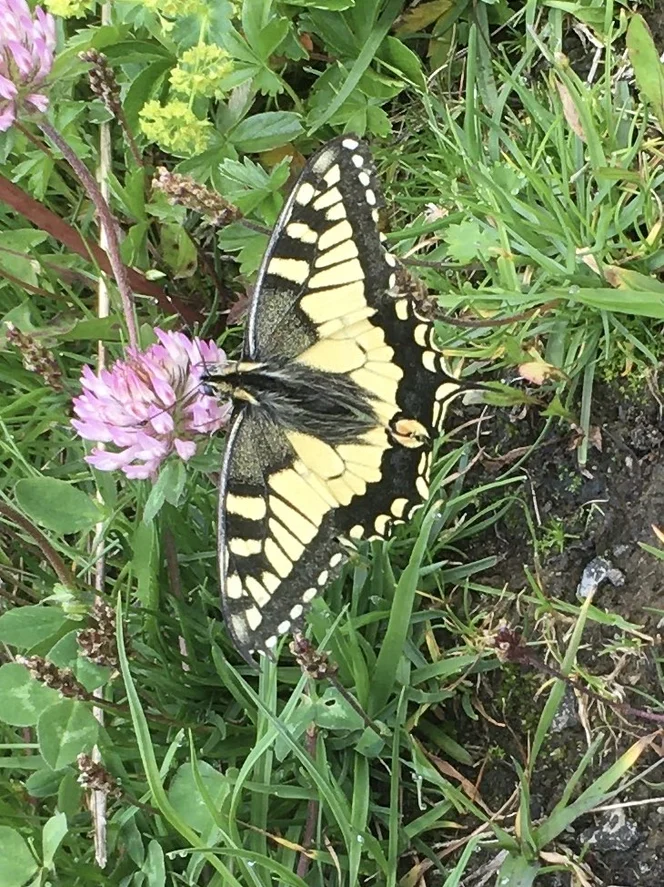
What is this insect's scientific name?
Papilio machaon
